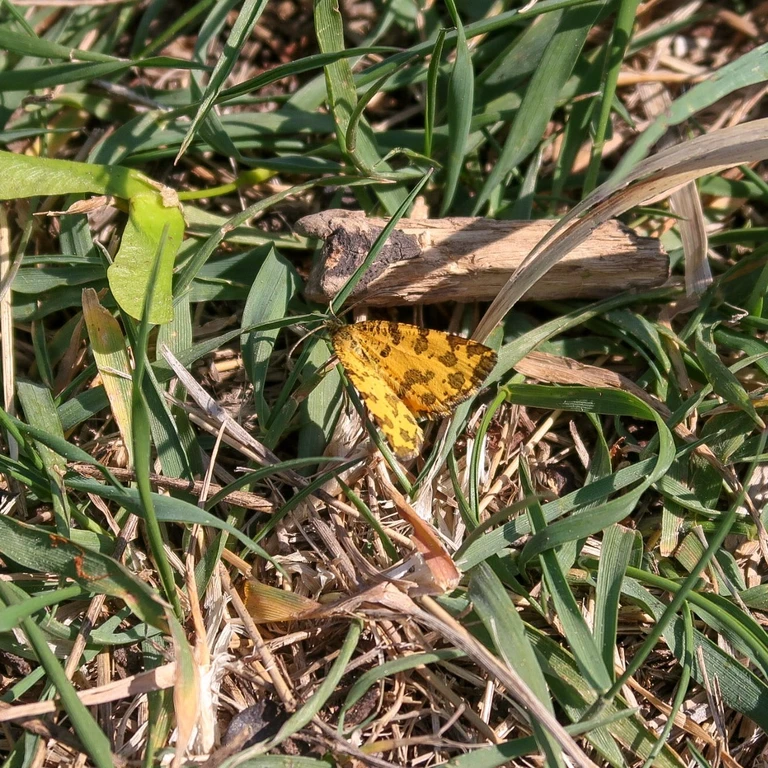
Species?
Pseudopanthera macularia
